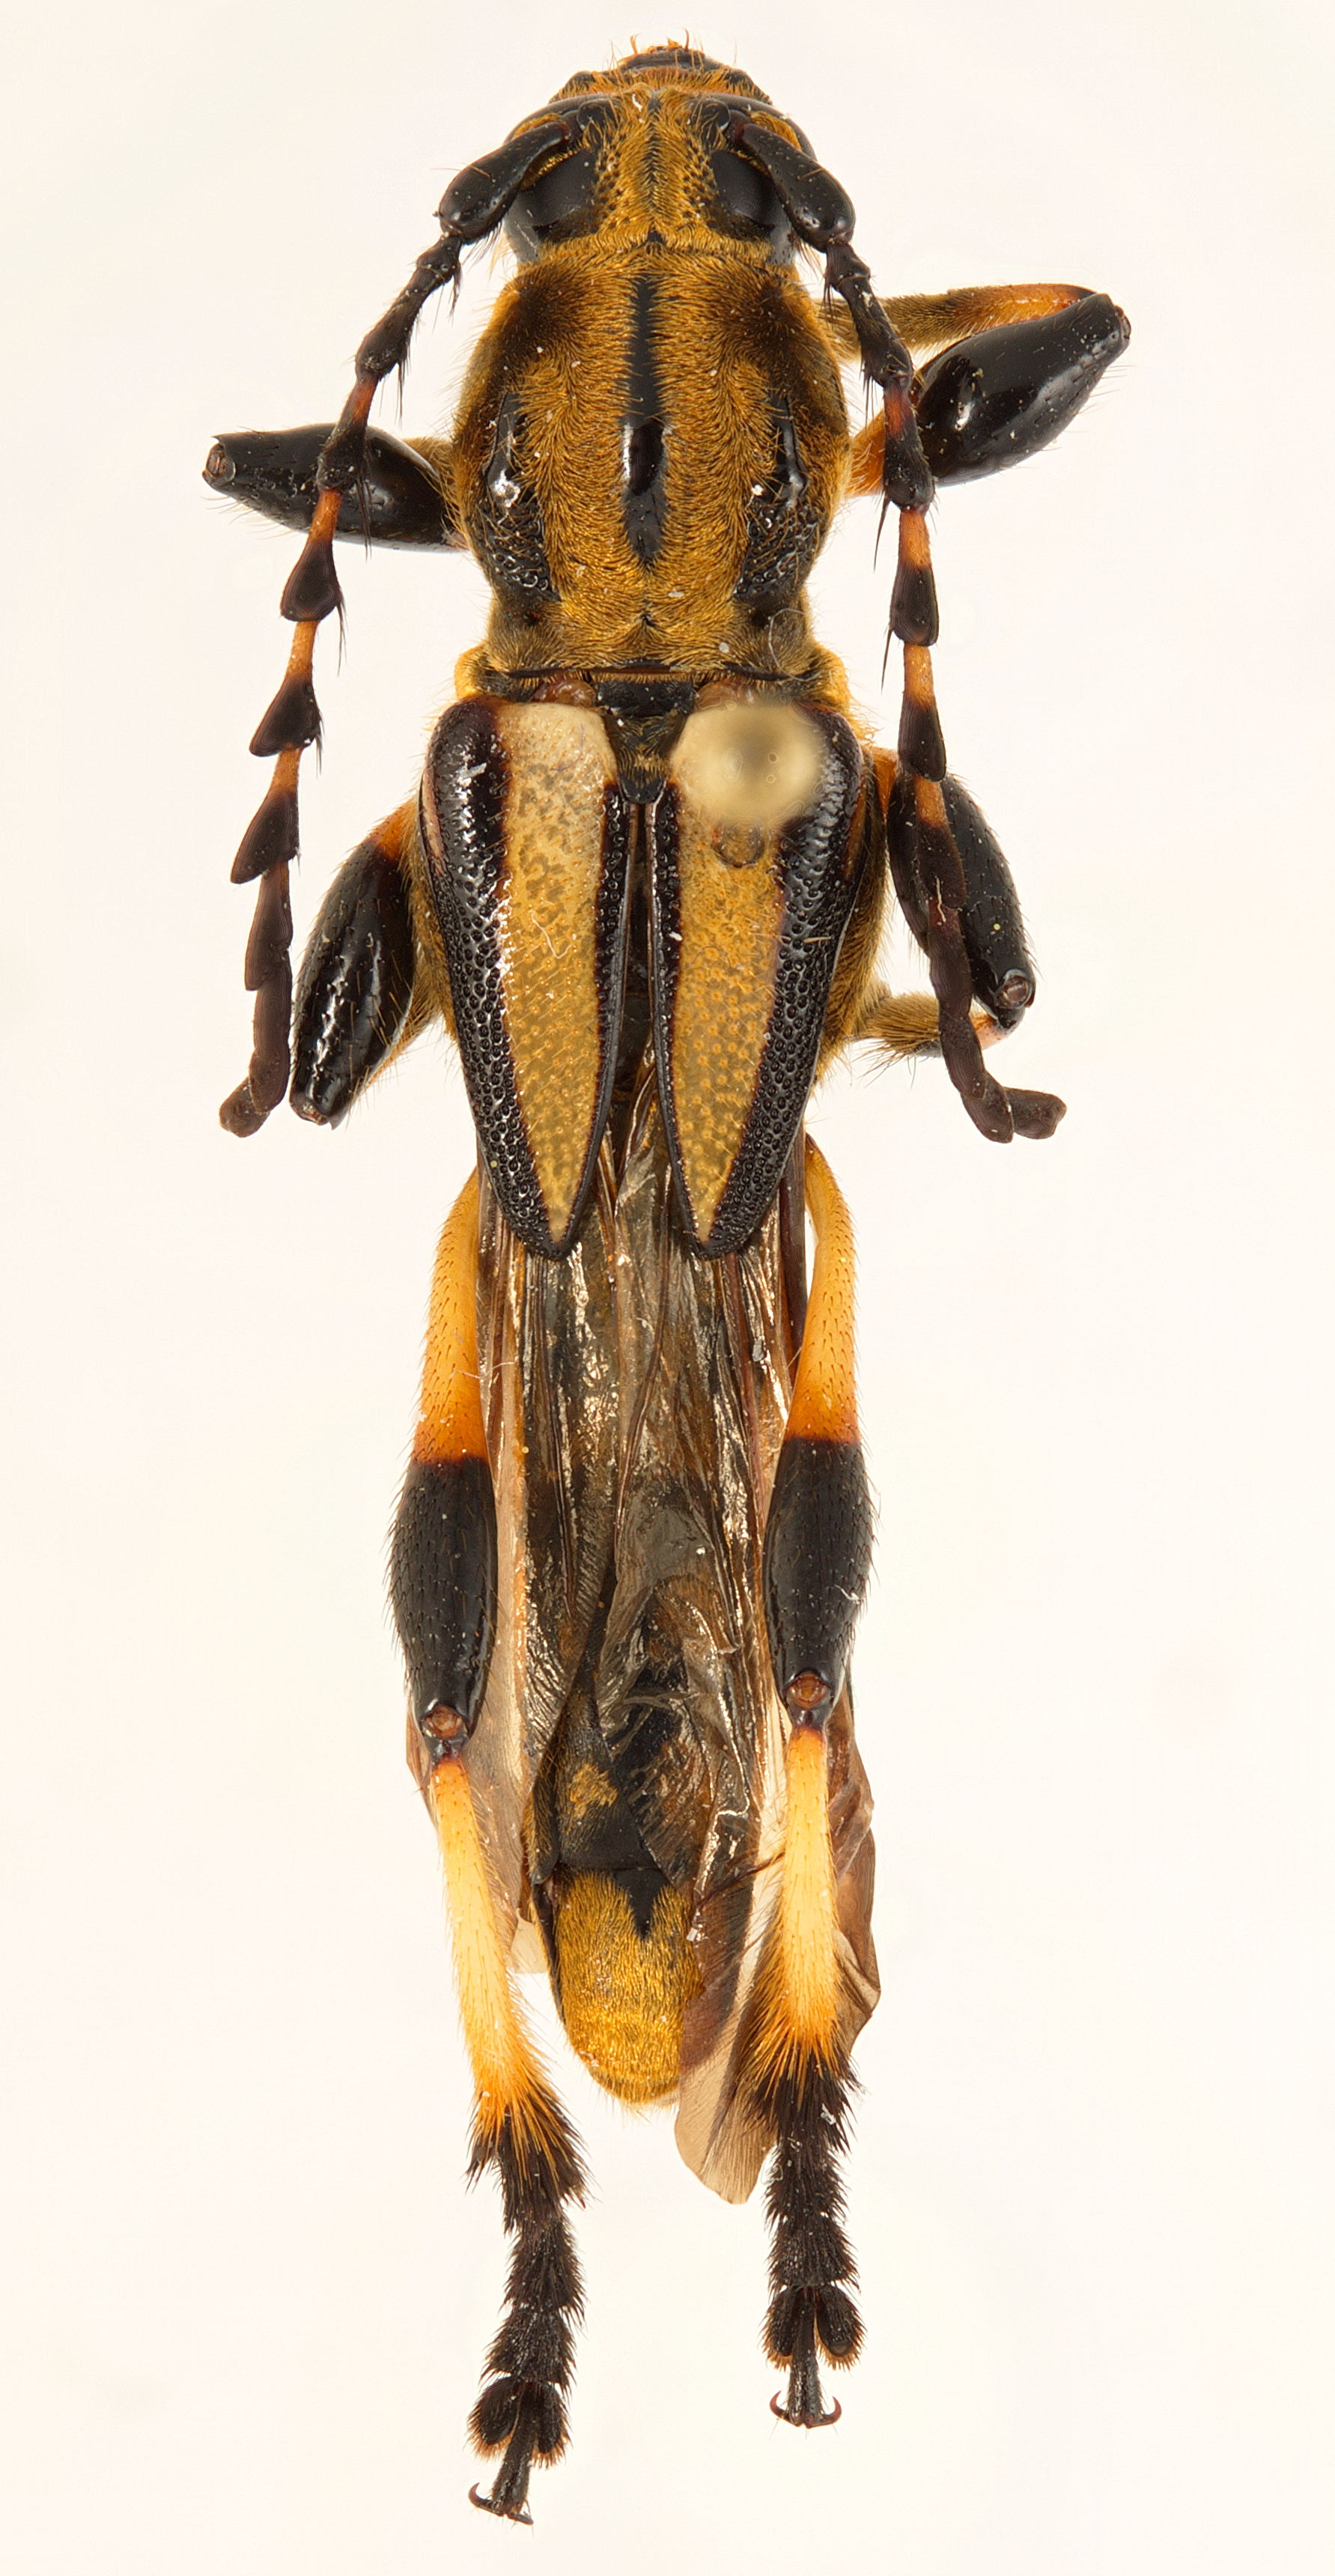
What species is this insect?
Bromiades brachyptera
